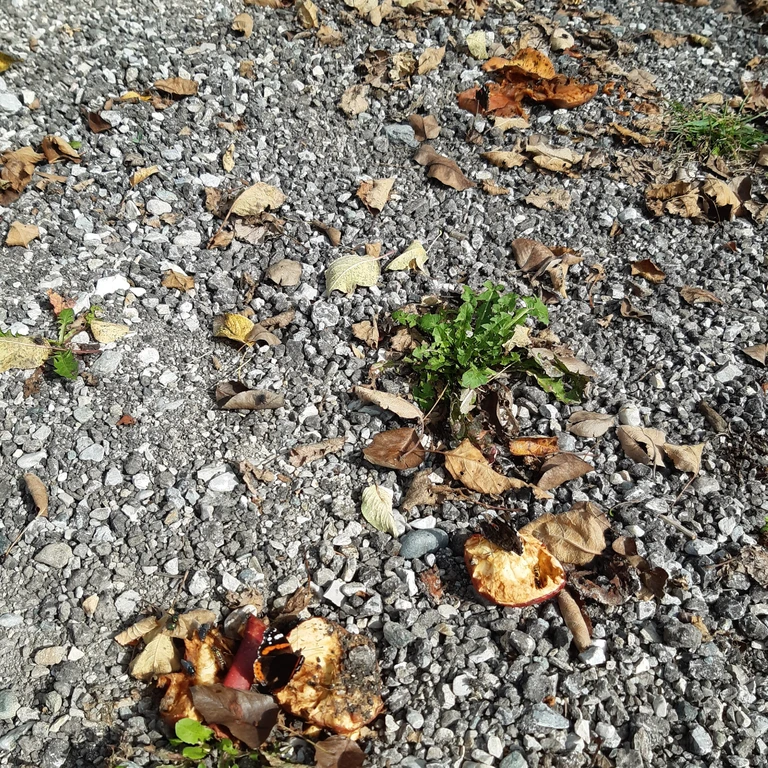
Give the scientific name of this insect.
Vanessa atalanta
